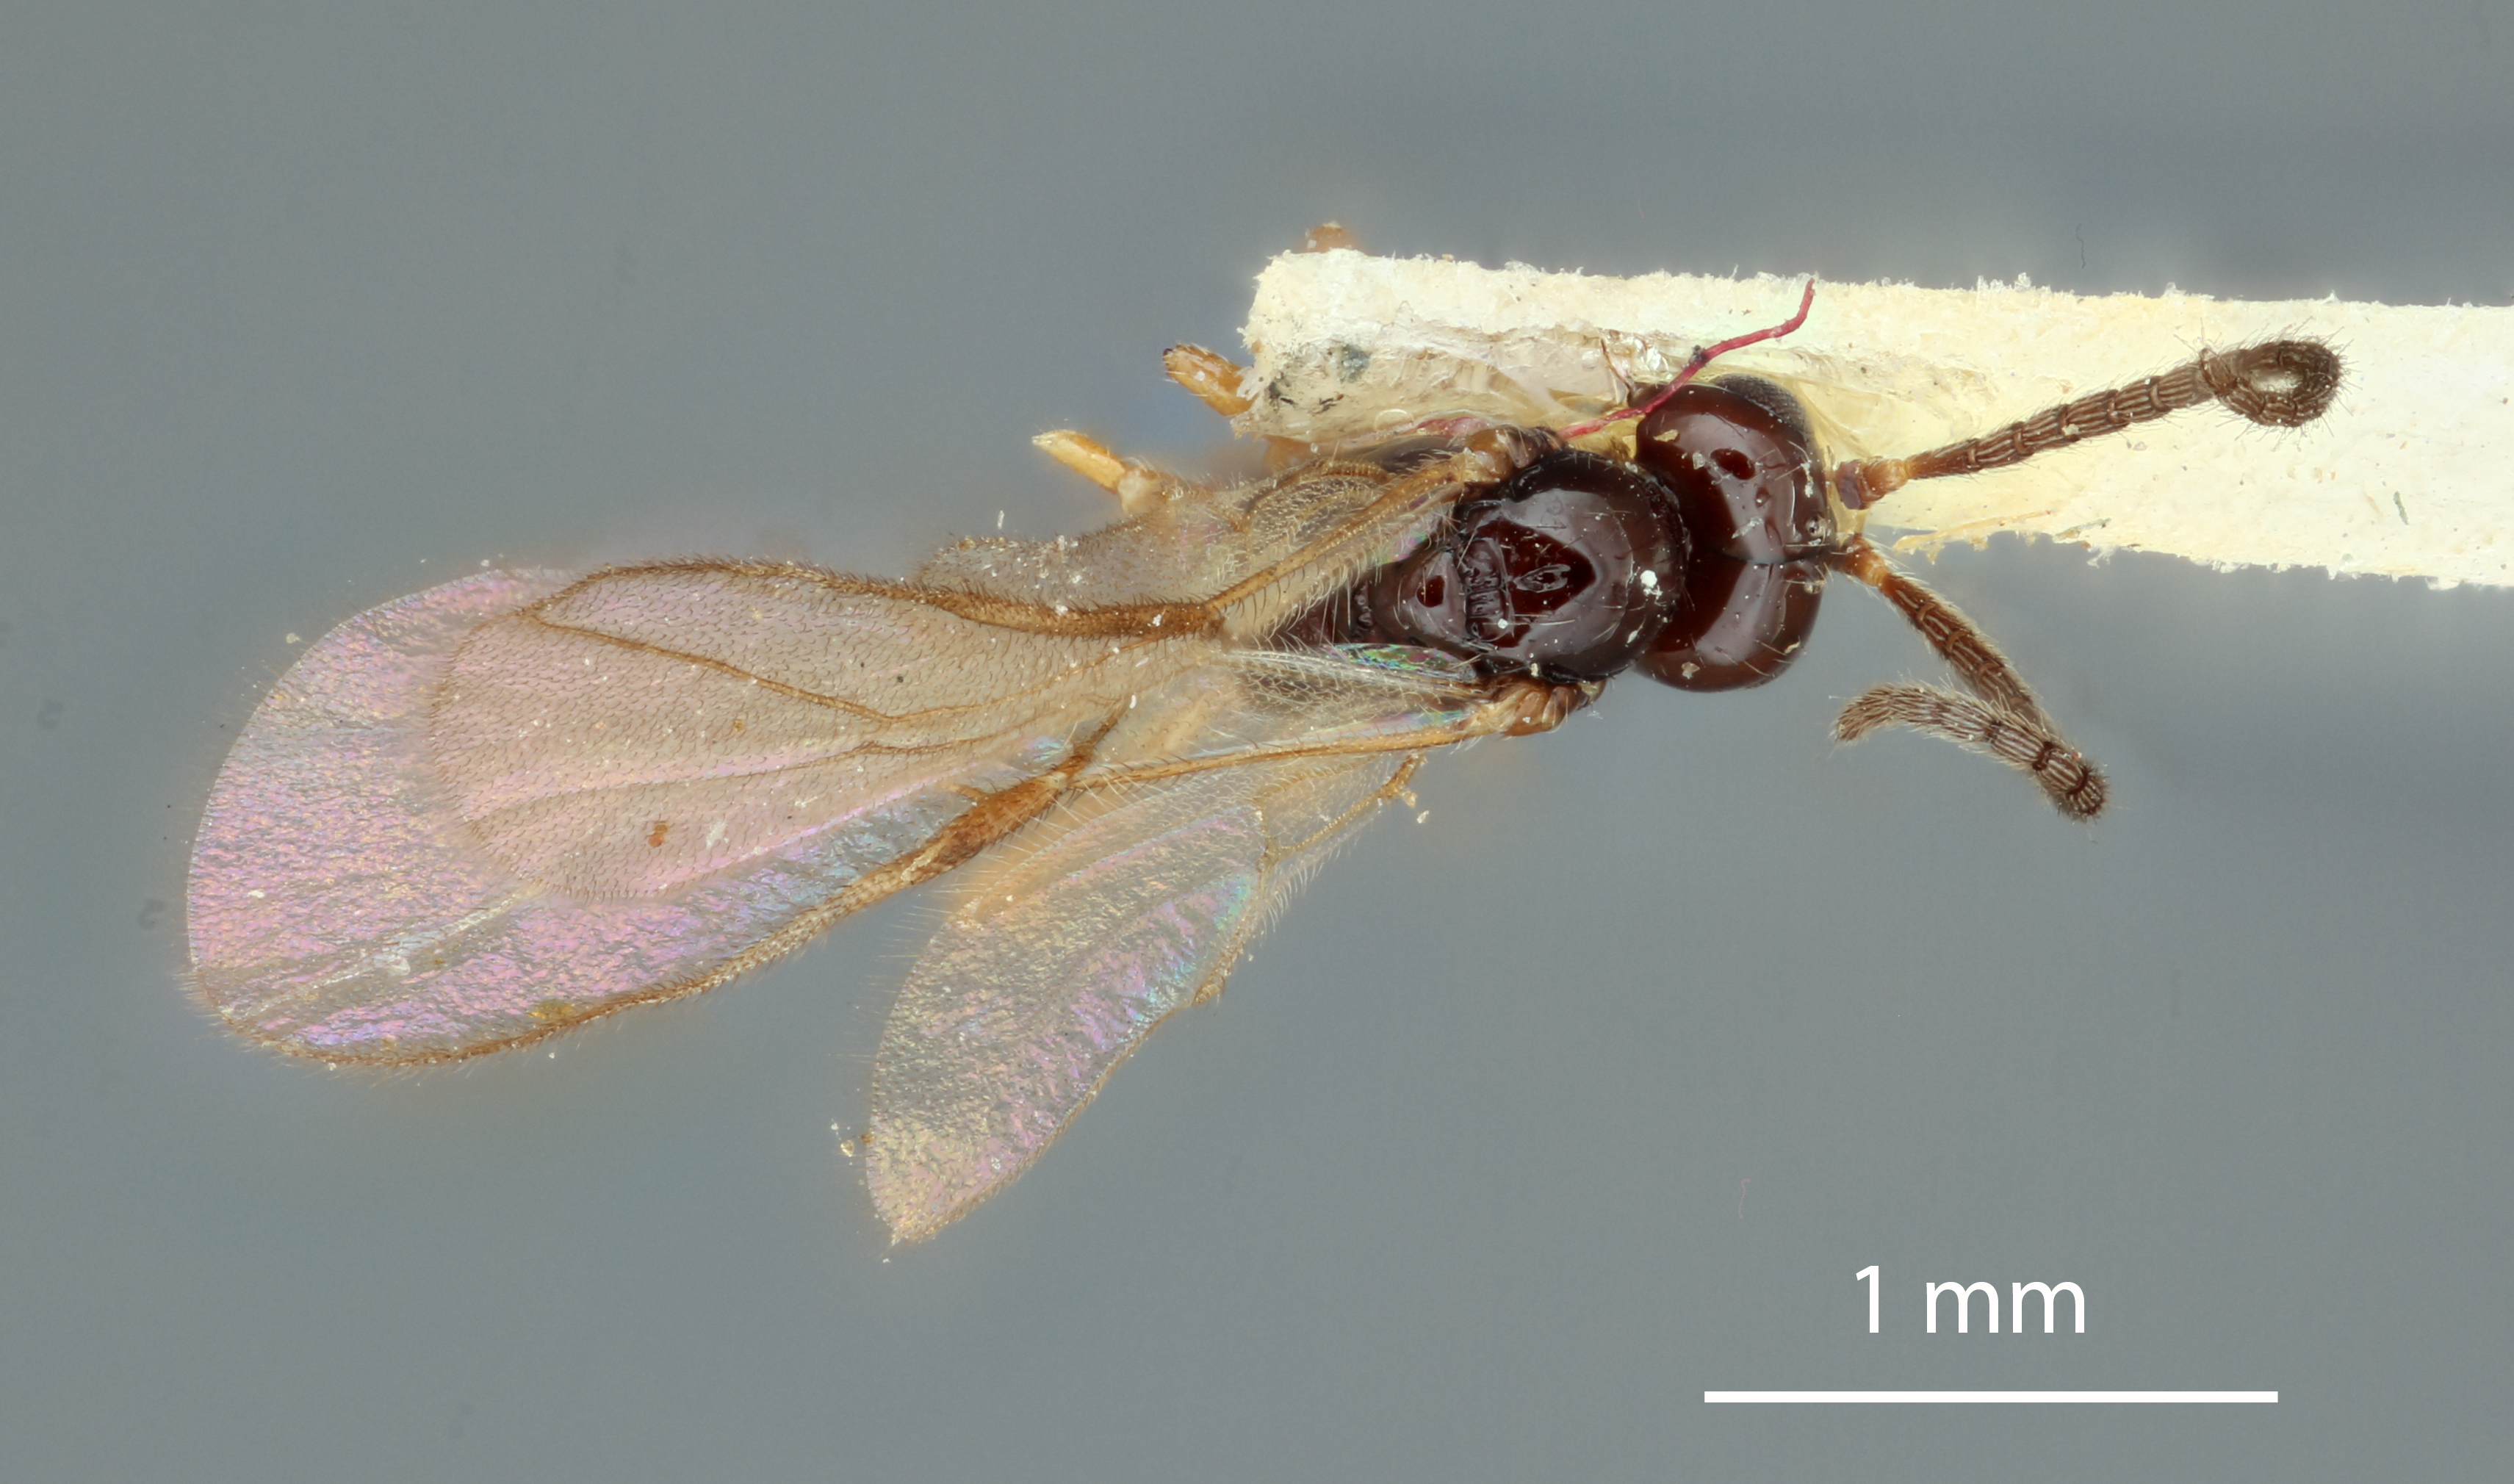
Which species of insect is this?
Ischnocarpa atricornis
